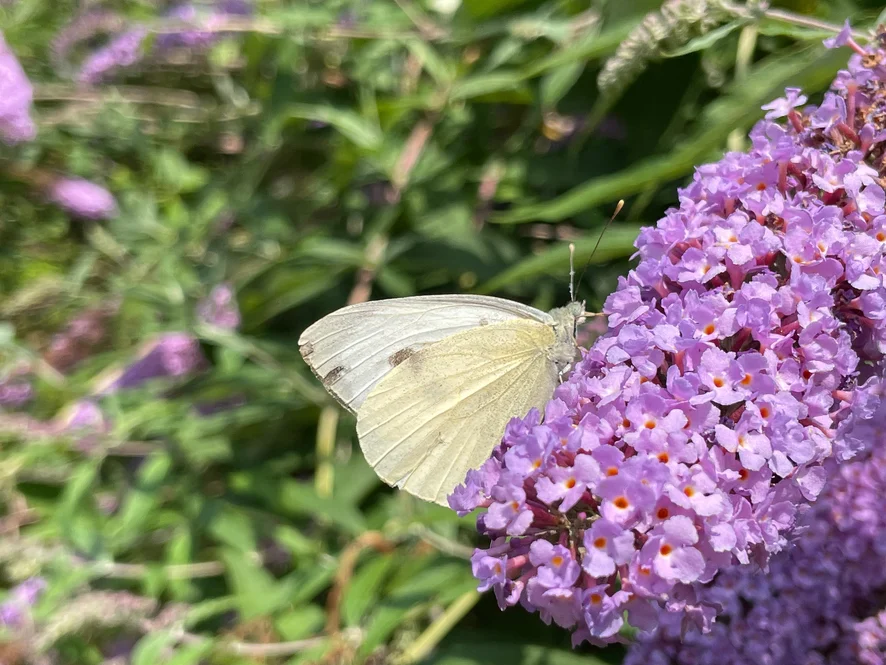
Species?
Pieris brassicae
